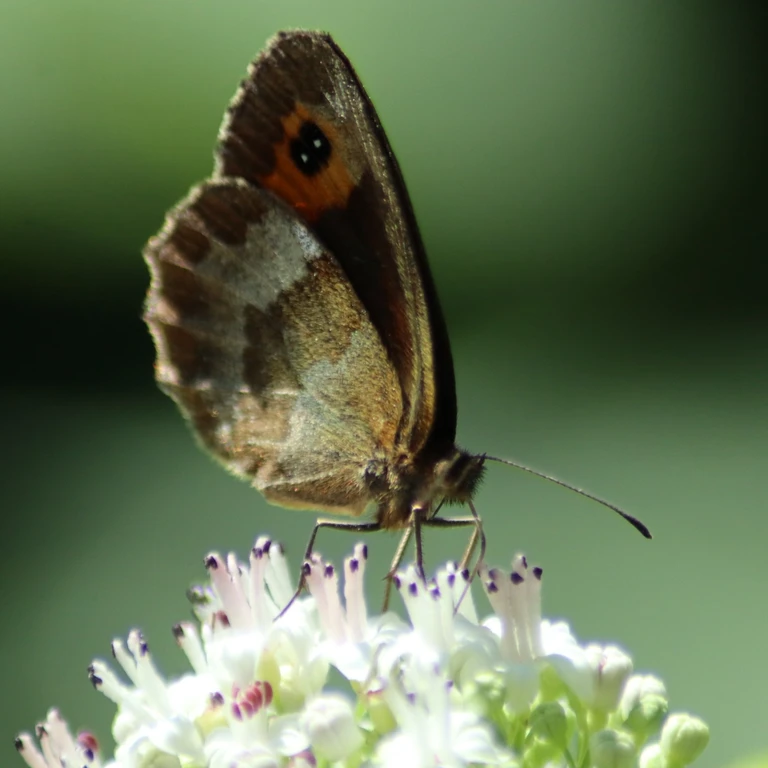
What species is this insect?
Erebia aethiops
